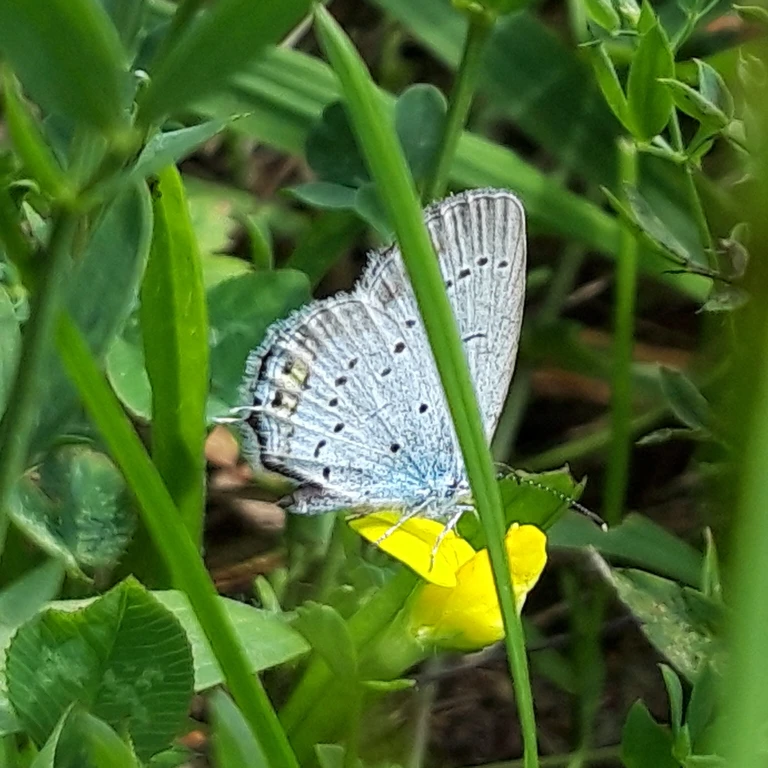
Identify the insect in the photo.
Cupido argiades (also Elkalyce argiades)
